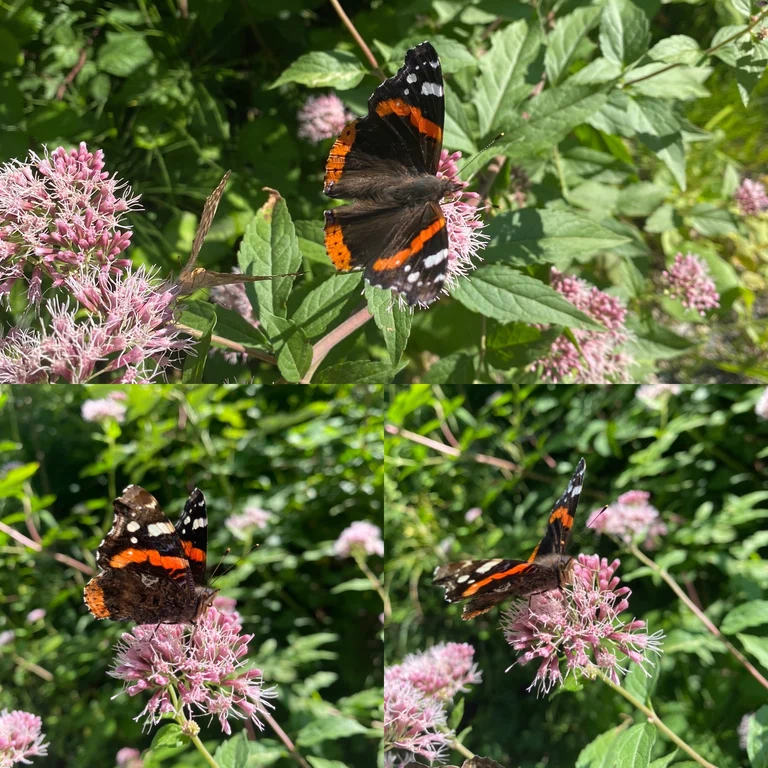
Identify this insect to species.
Vanessa atalanta
